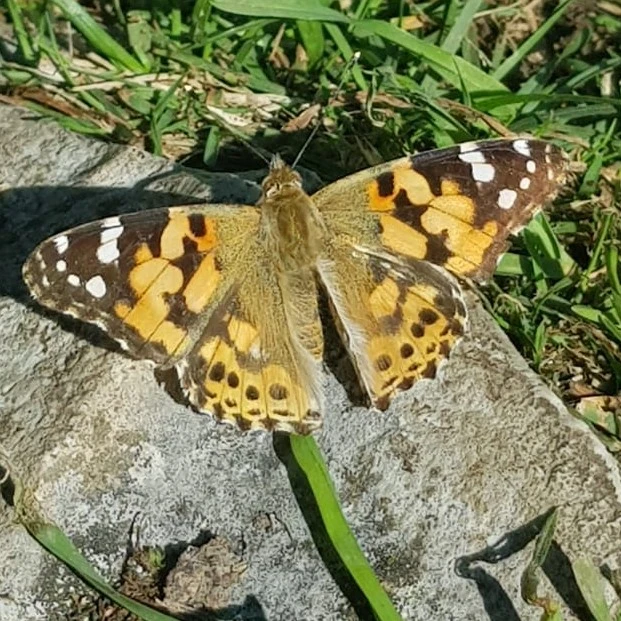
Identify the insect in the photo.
Vanessa cardui
